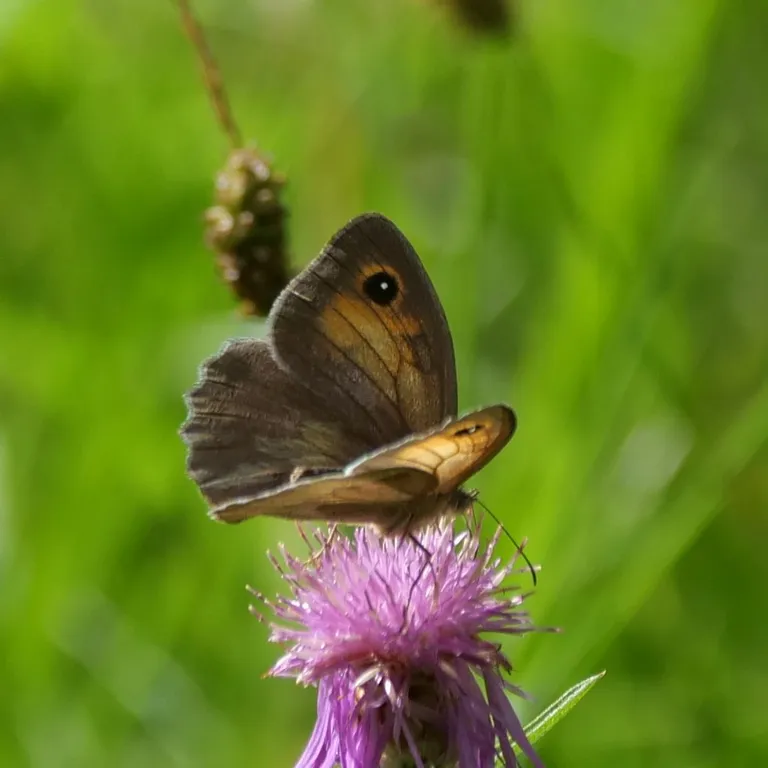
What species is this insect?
Maniola jurtina
